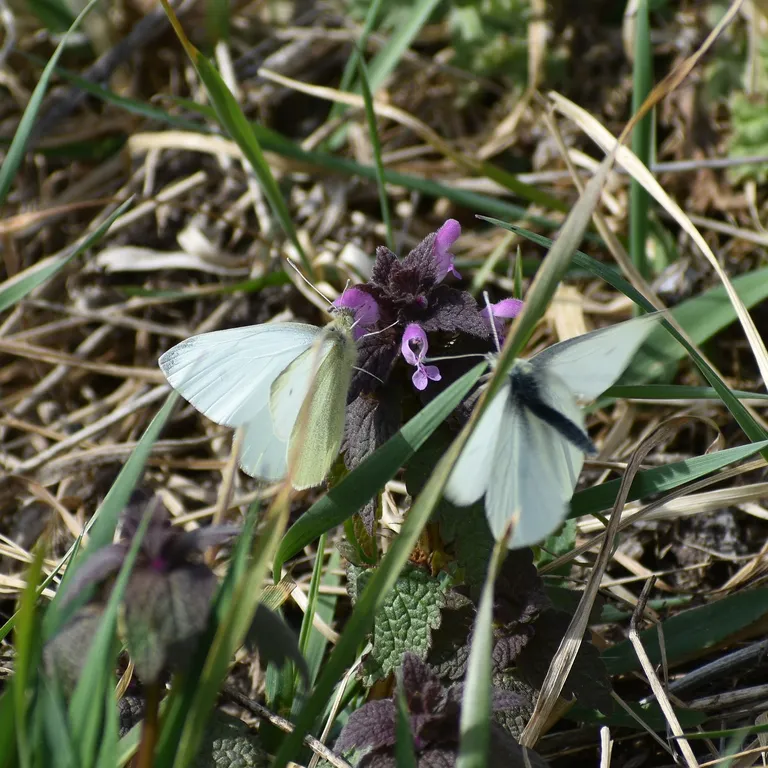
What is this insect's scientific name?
Pieris rapae
